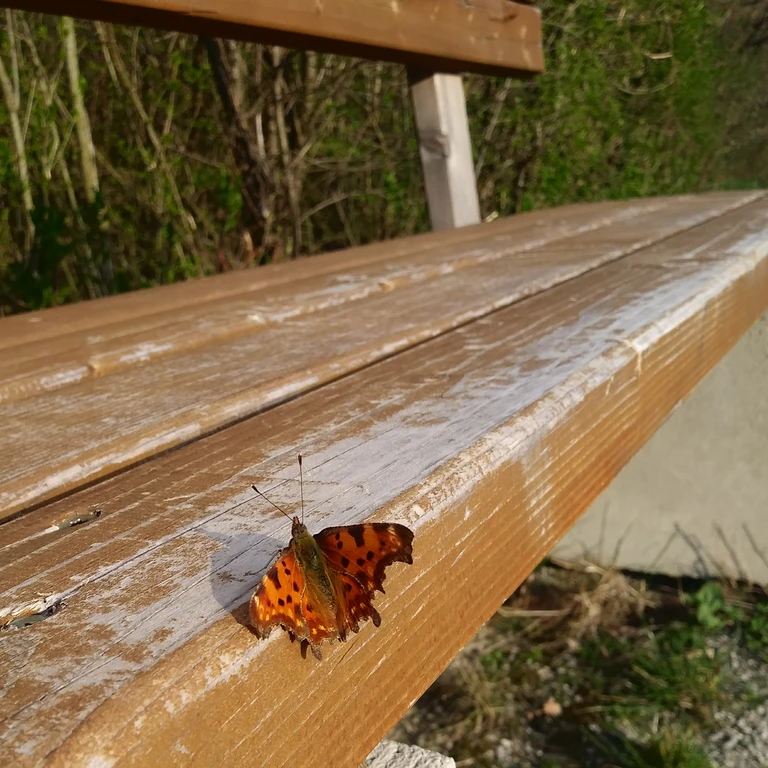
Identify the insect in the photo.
Polygonia c-album
